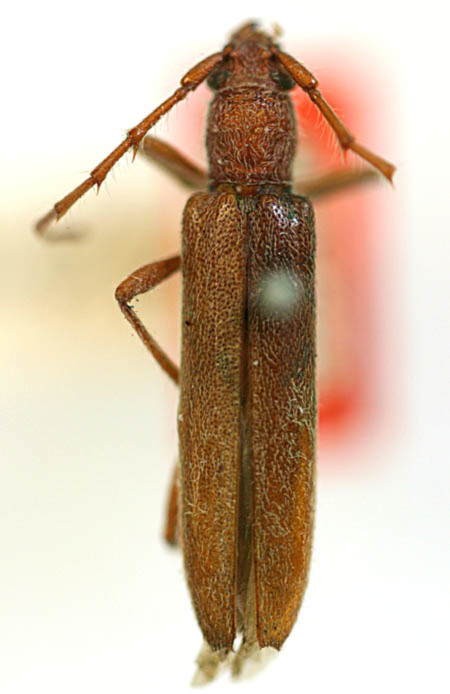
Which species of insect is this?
Aneflomorpha lineare (also Aneflomorpha longipennis)
